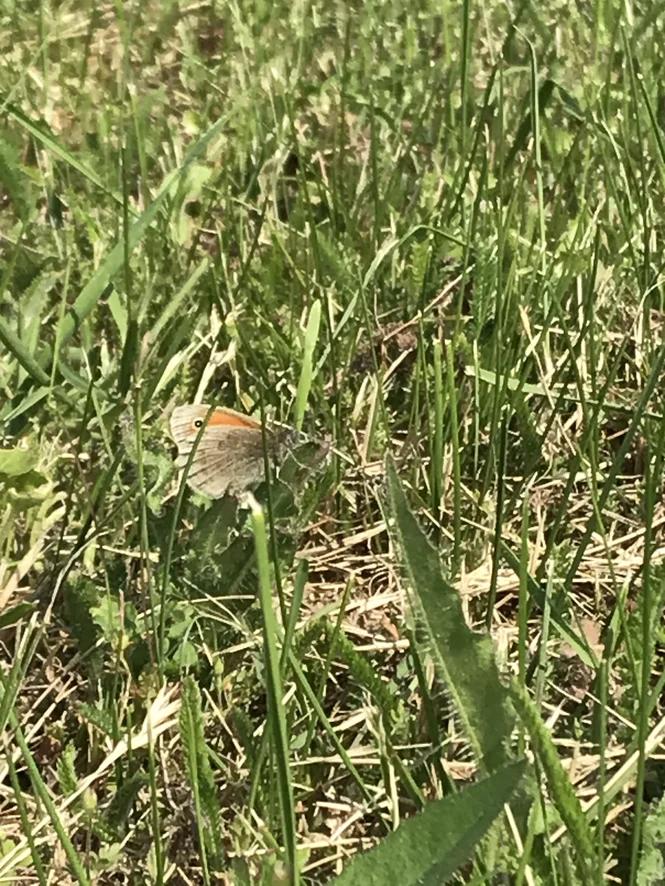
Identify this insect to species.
Coenonympha pamphilus
